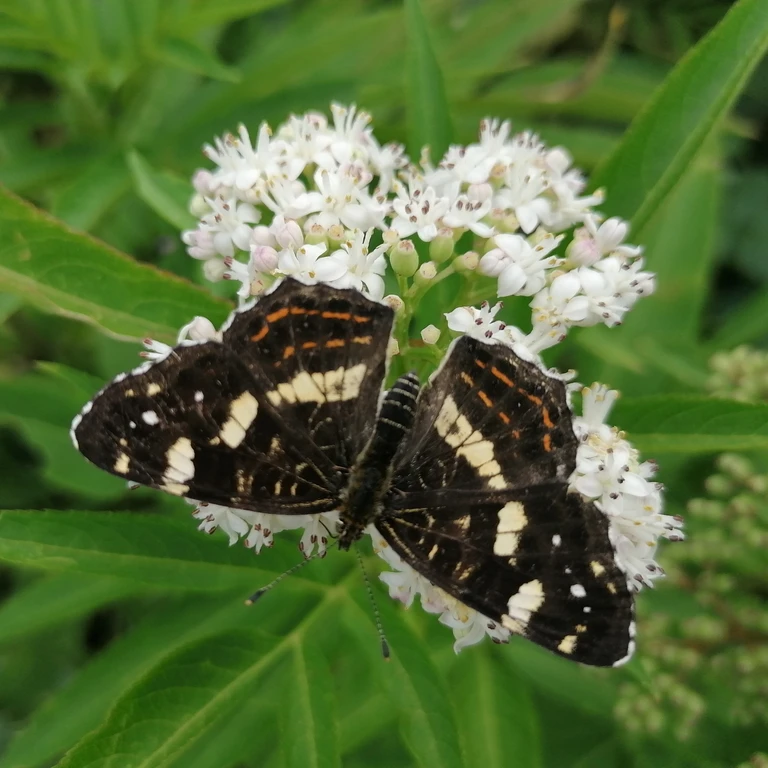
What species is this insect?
Araschnia levana
